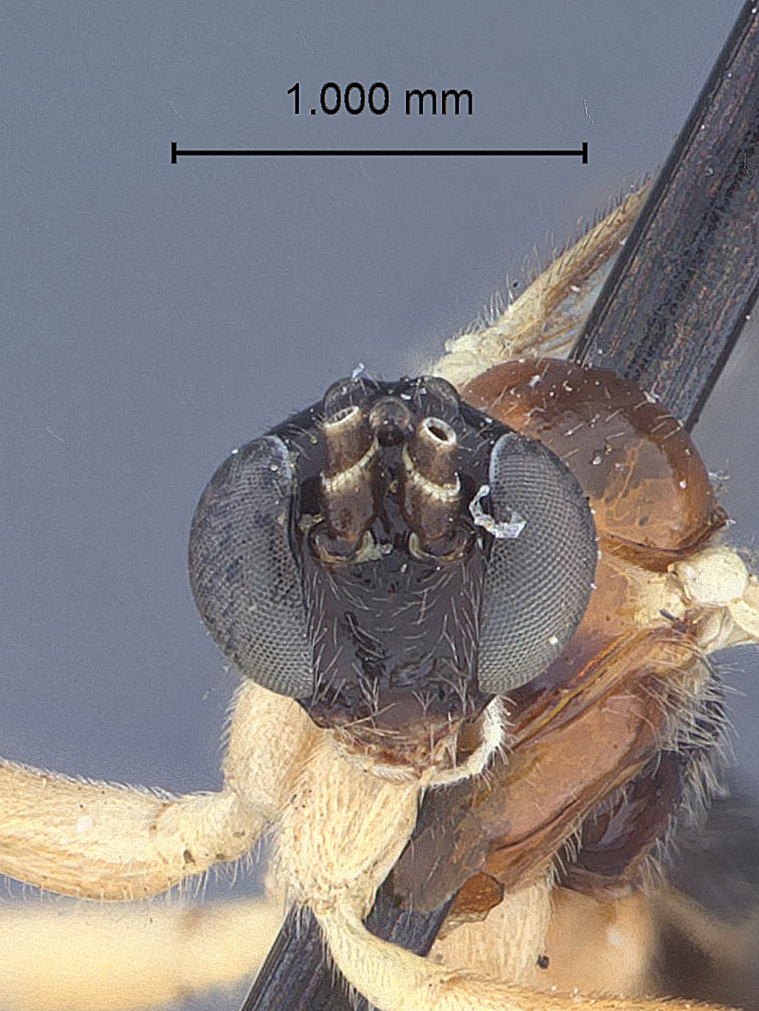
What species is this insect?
Polysphincta eboripes
